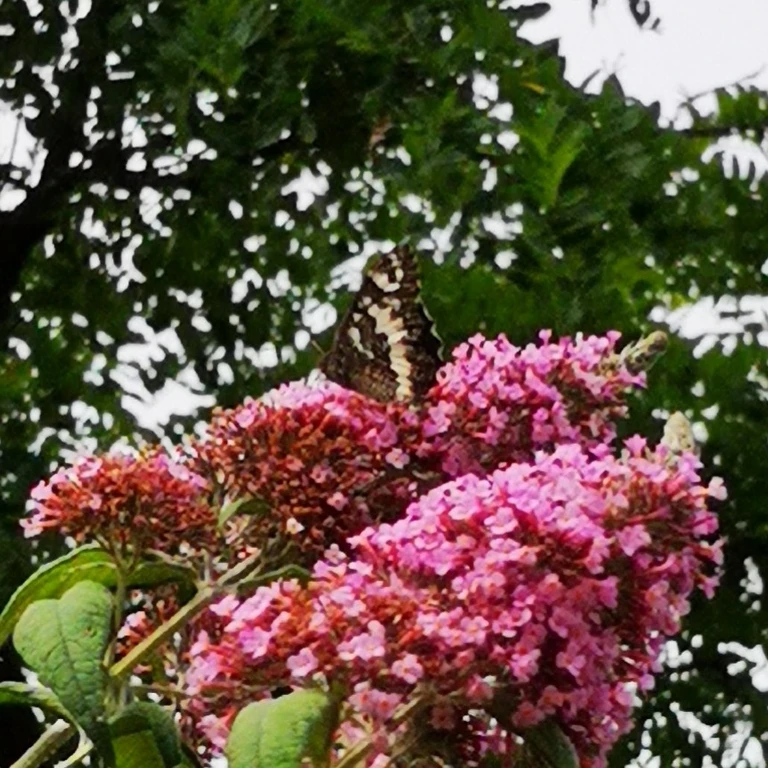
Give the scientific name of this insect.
Brintesia circe
